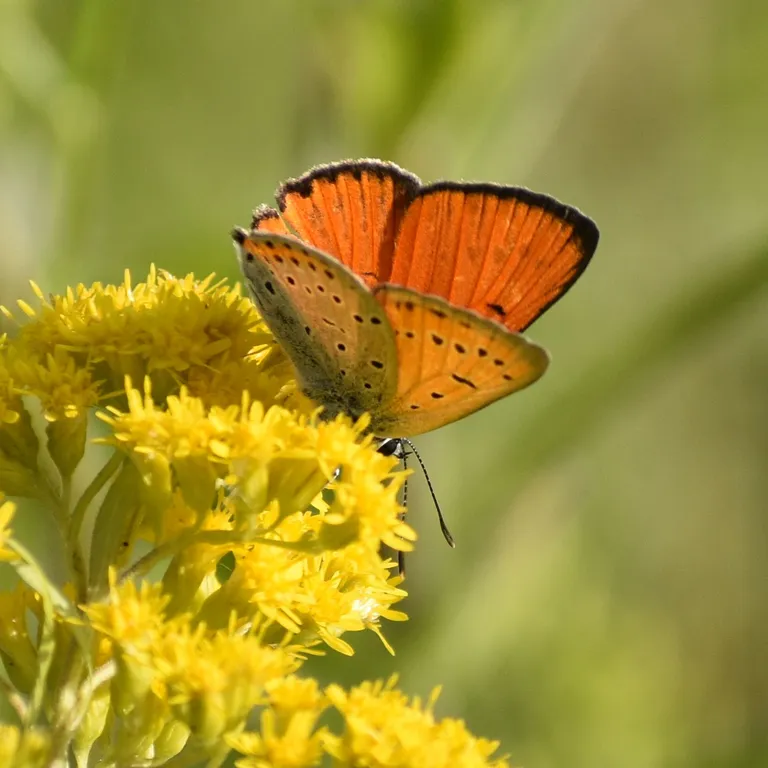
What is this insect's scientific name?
Lycaena dispar
